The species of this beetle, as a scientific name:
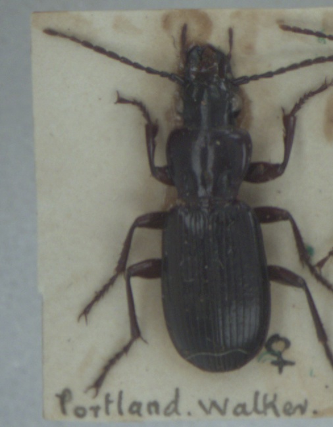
Pterostichus macer
